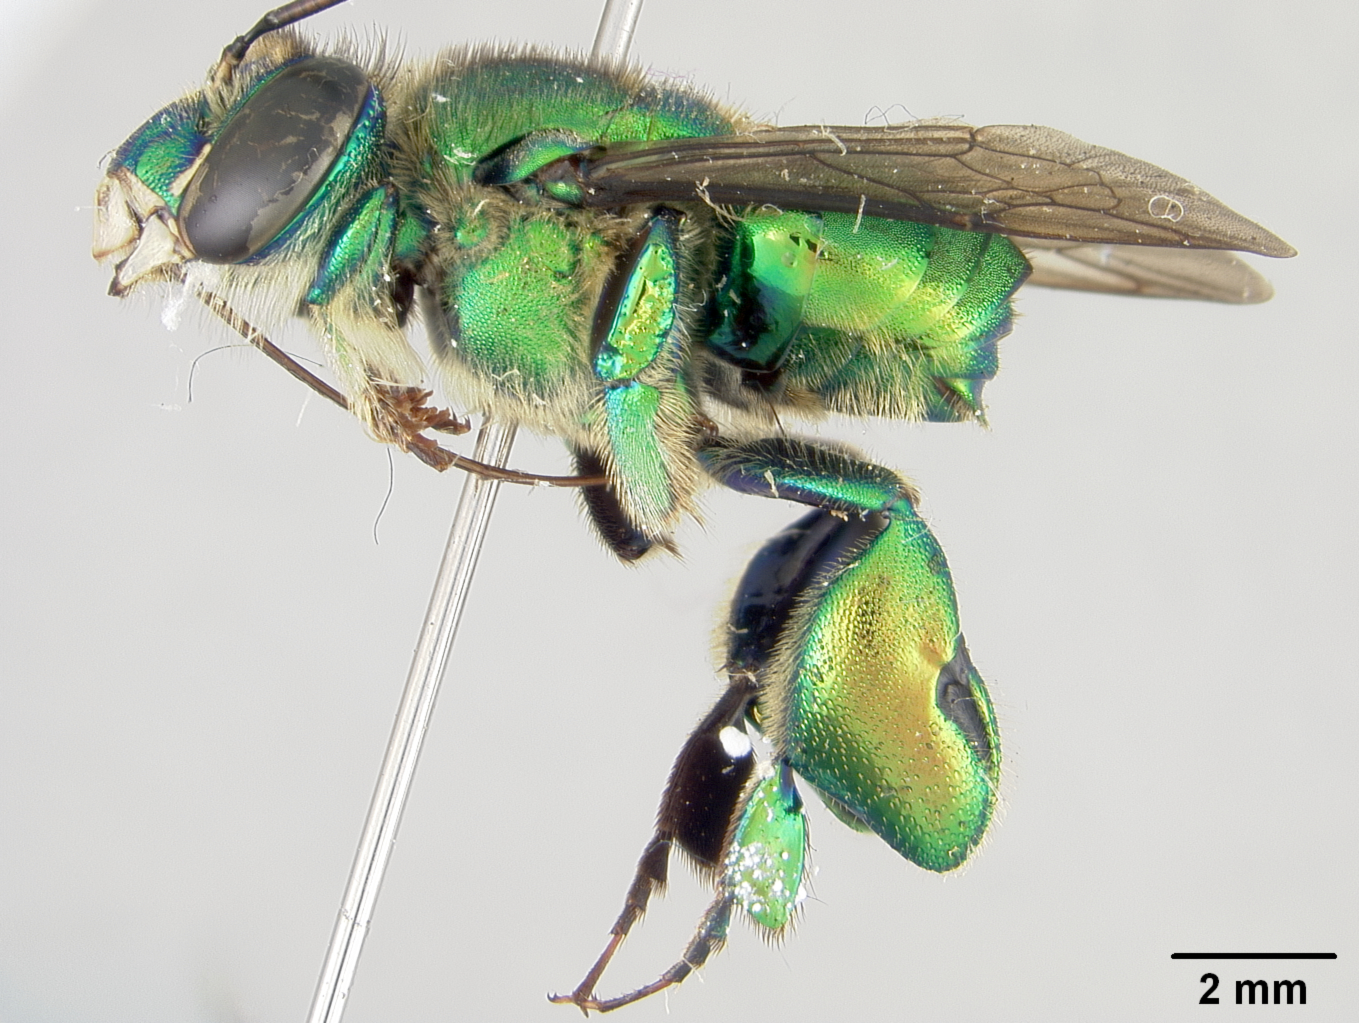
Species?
Euglossa deceptrix
